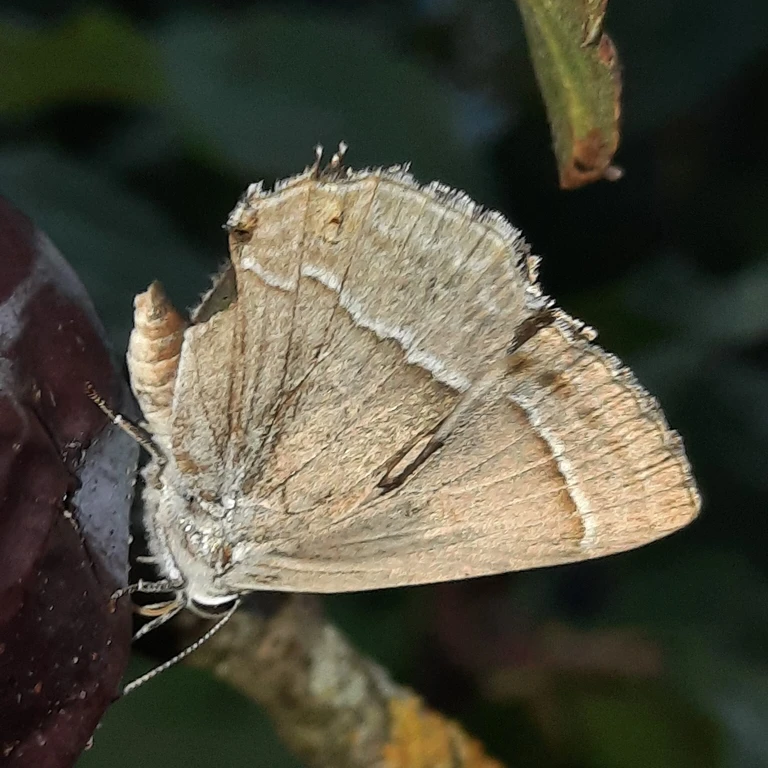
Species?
Favonius quercus (also Quercusia quercus)
